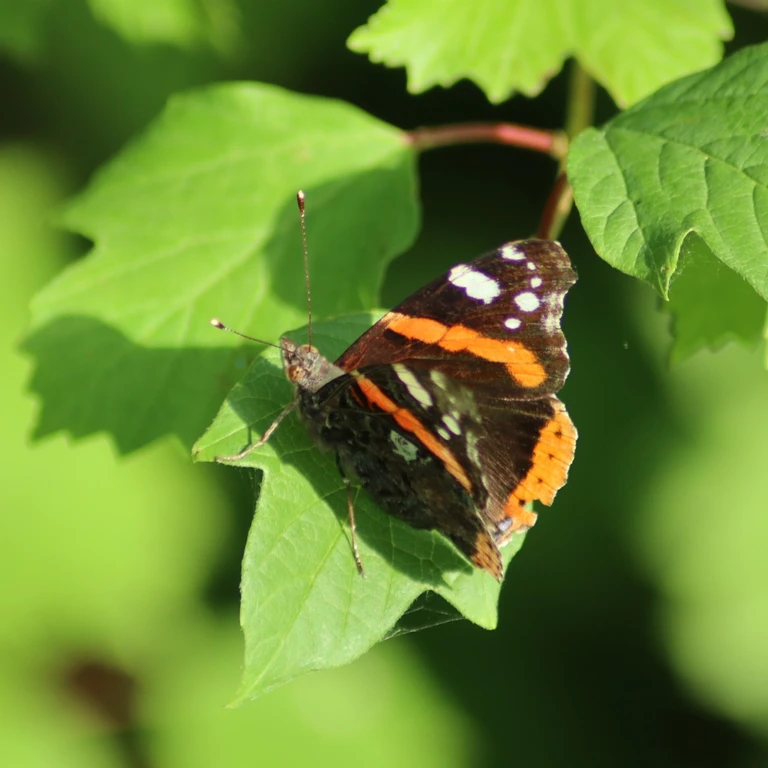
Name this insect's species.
Vanessa atalanta
